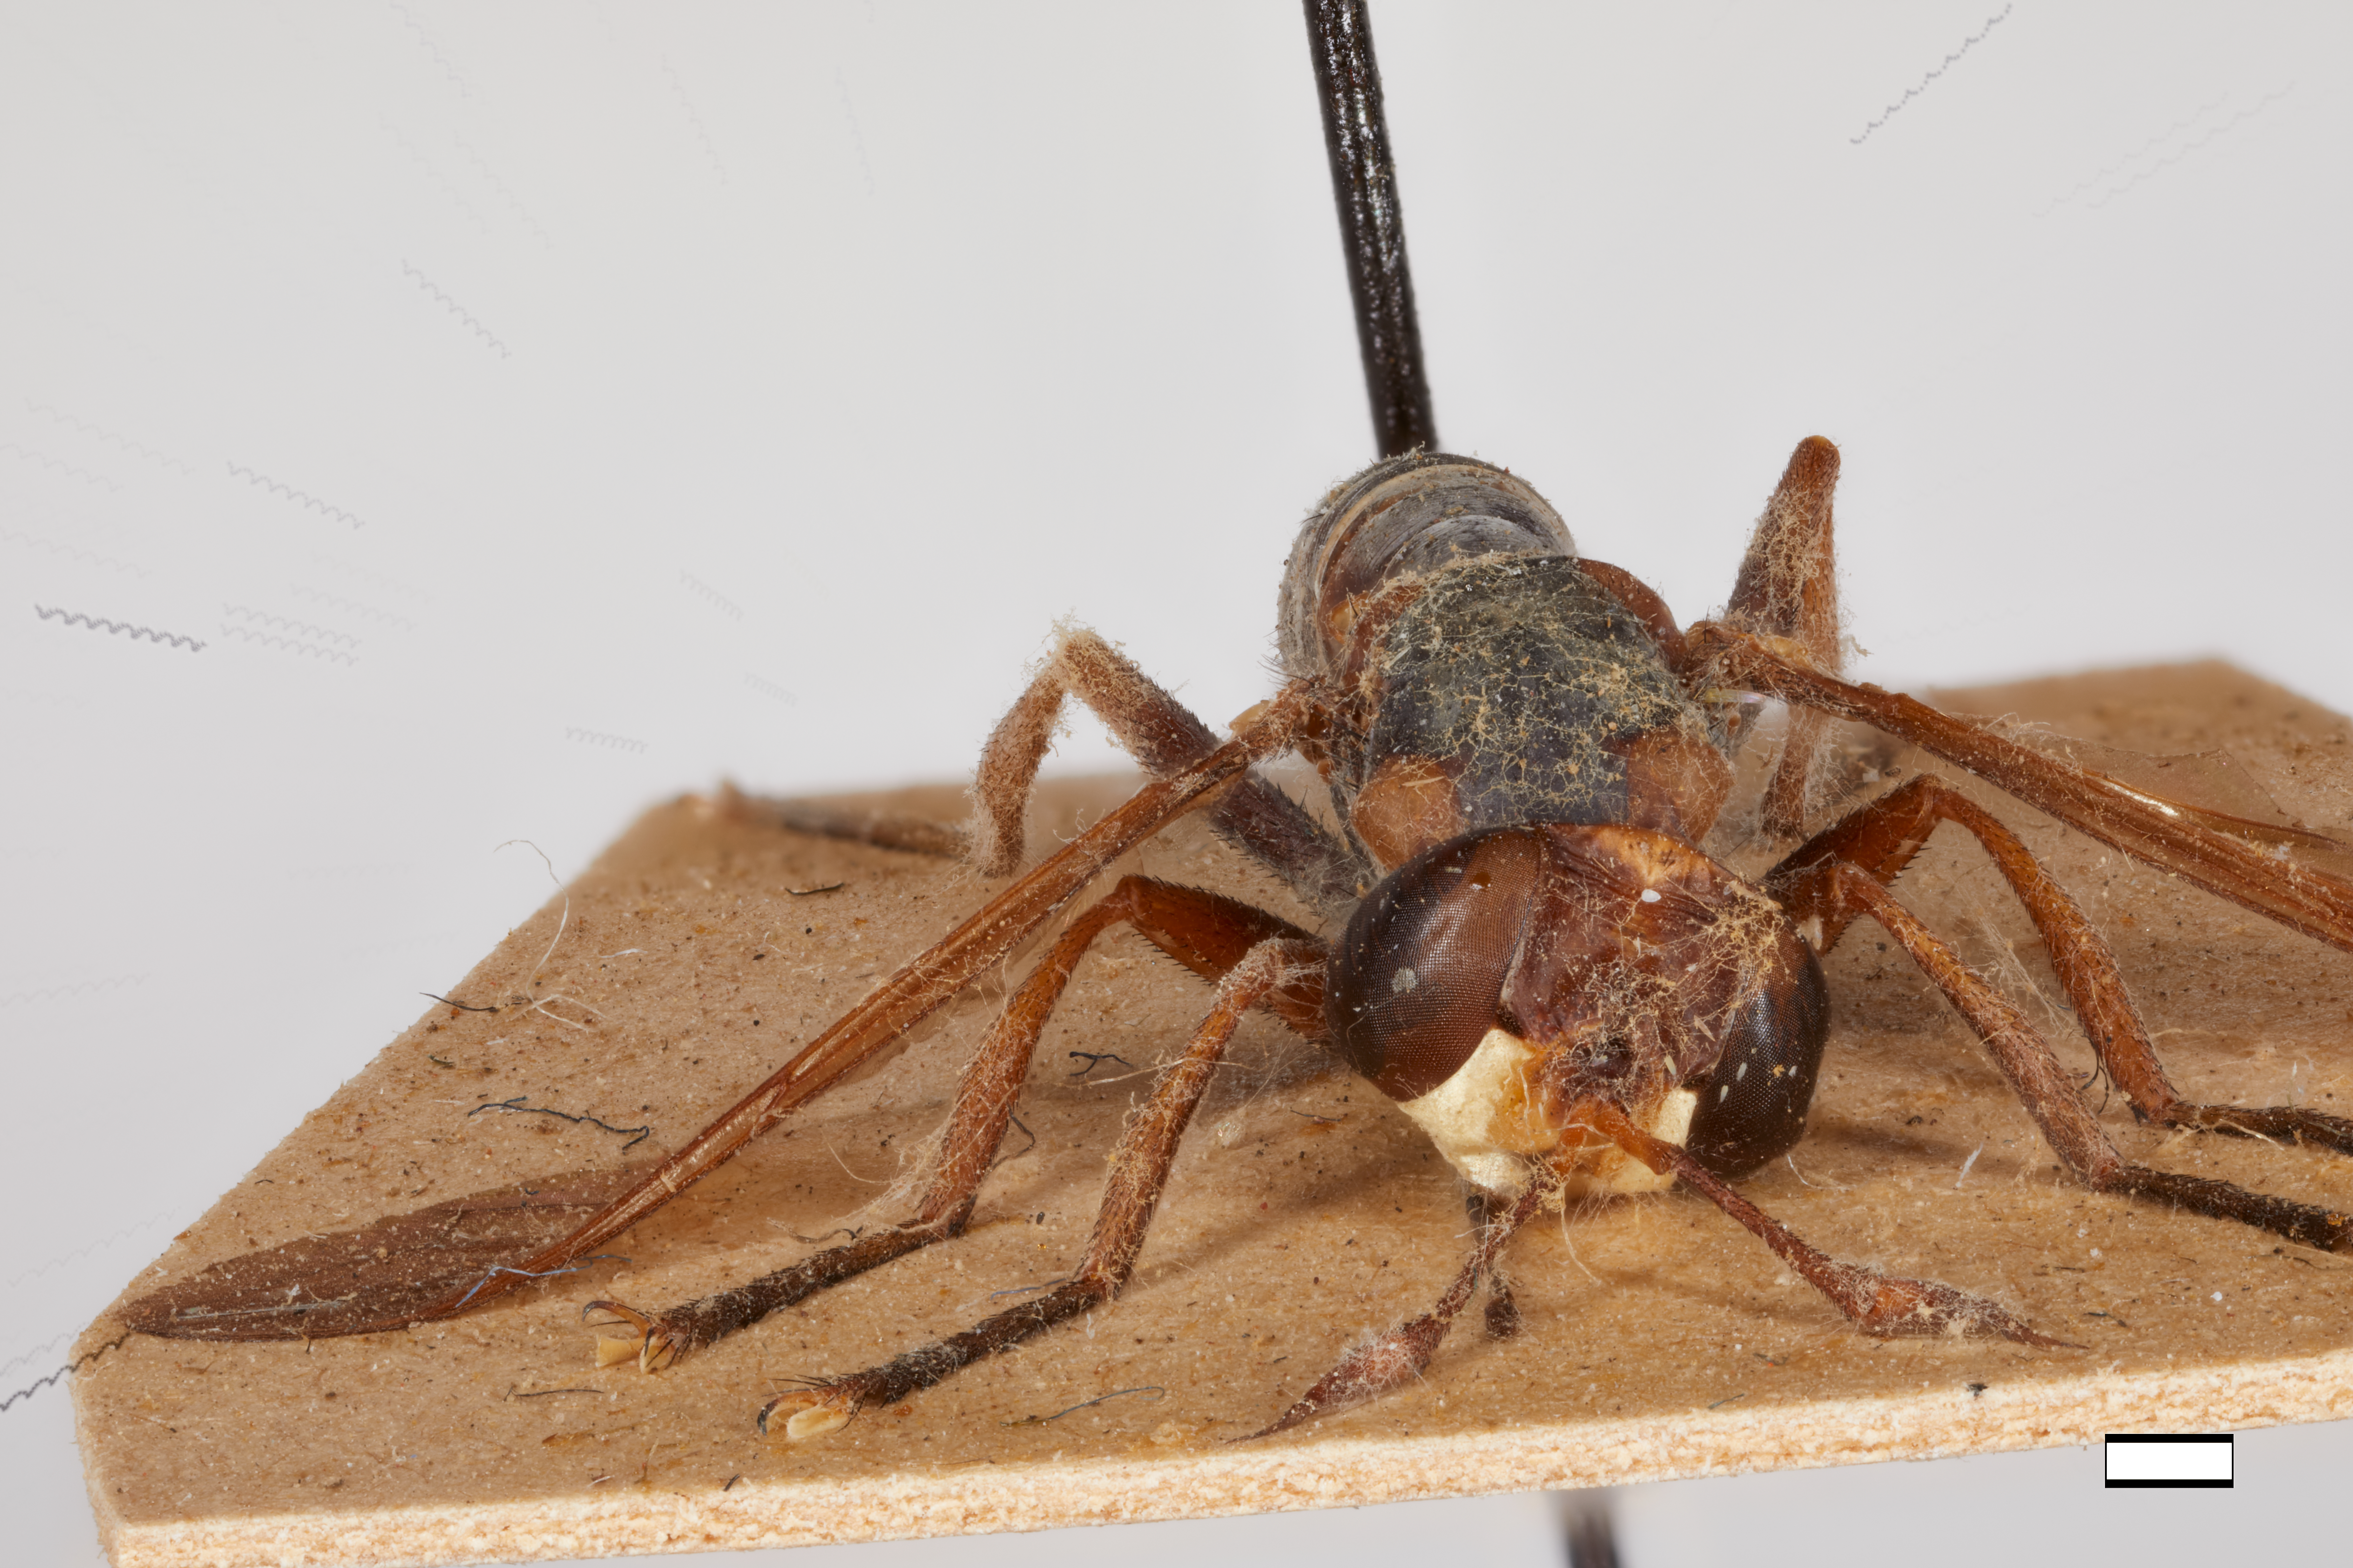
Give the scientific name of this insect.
Conops opimus
